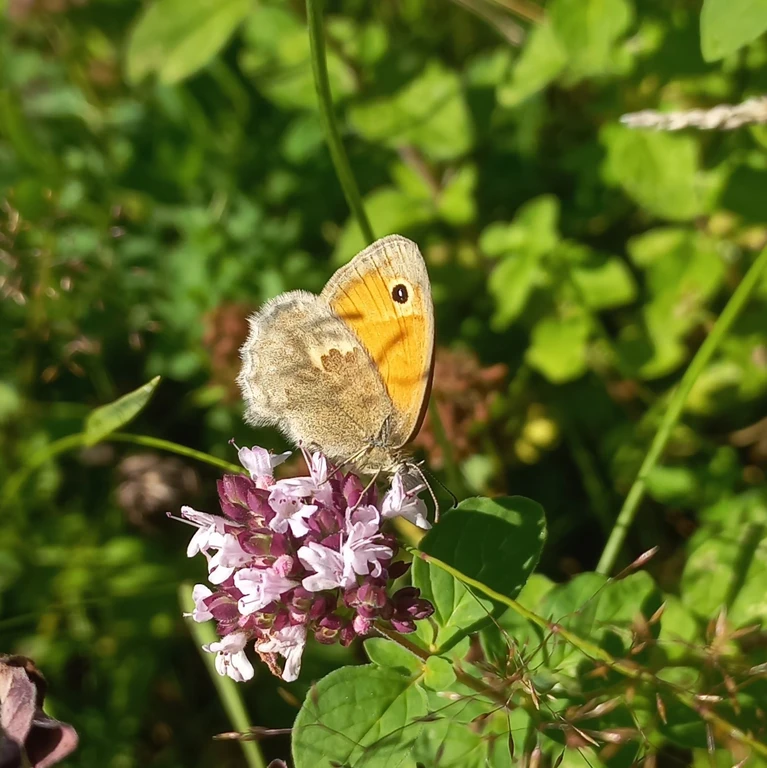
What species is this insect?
Coenonympha pamphilus
